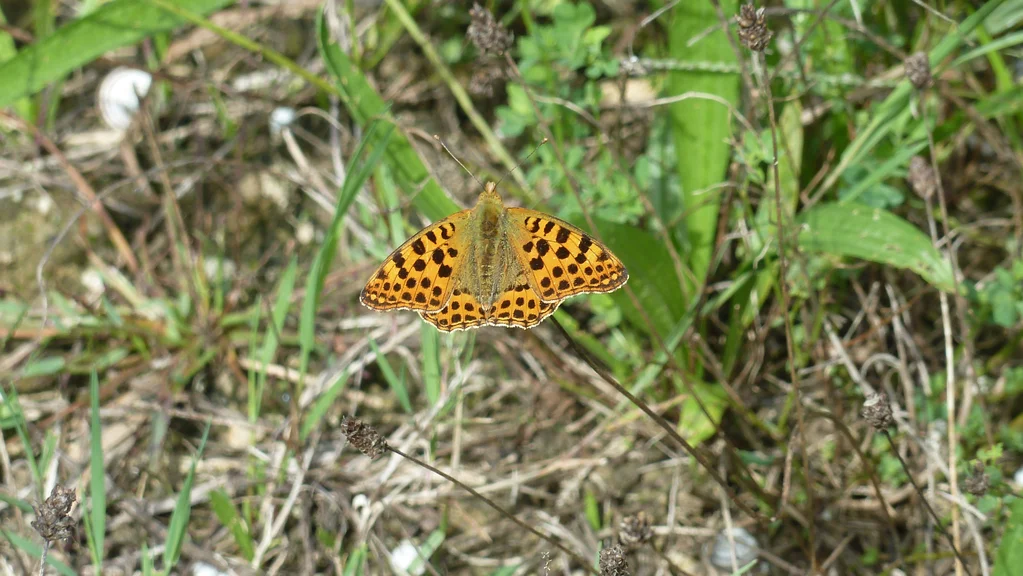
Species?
Issoria lathonia
